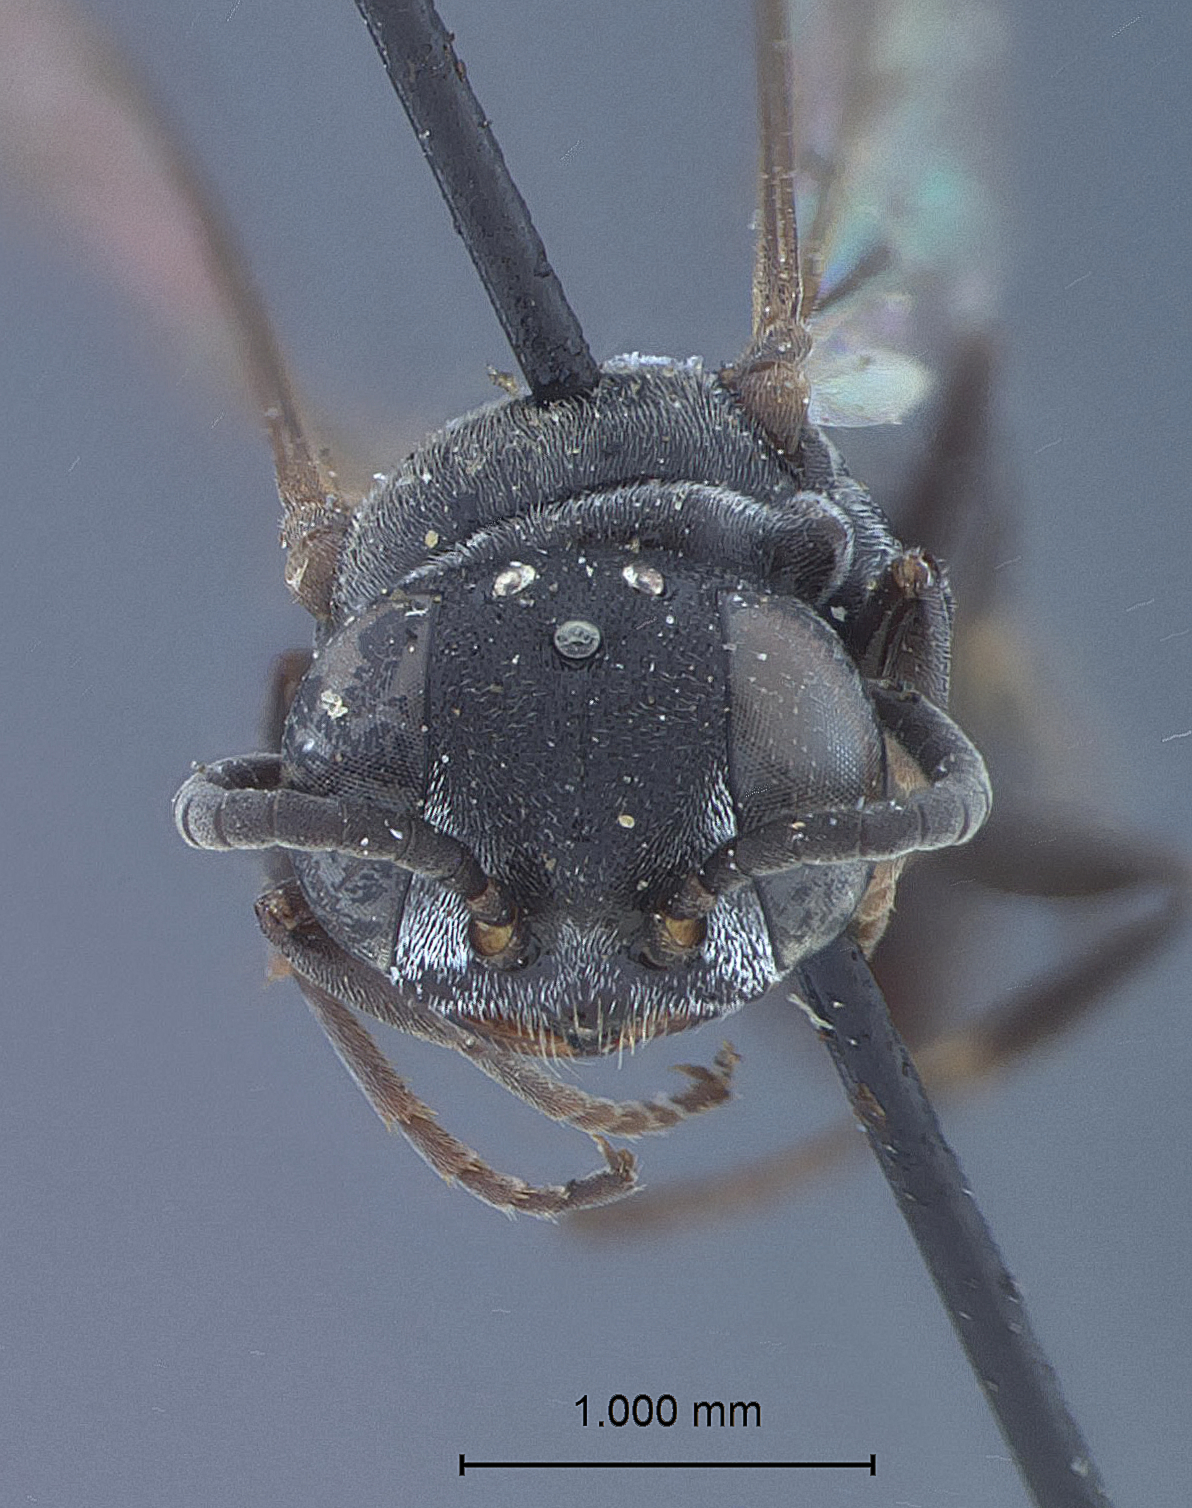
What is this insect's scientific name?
Niteliopsis niger
